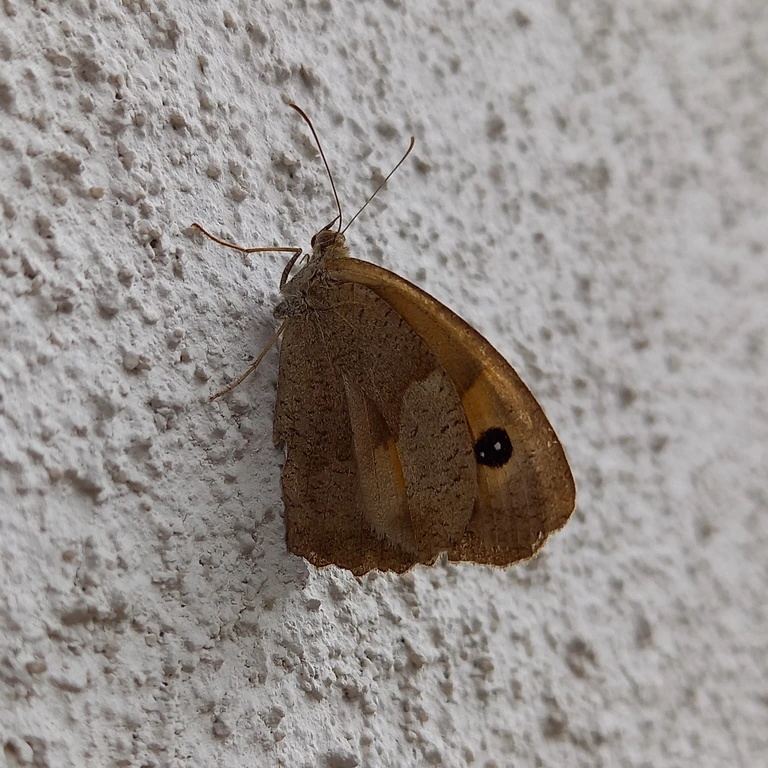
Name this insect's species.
Maniola jurtina
